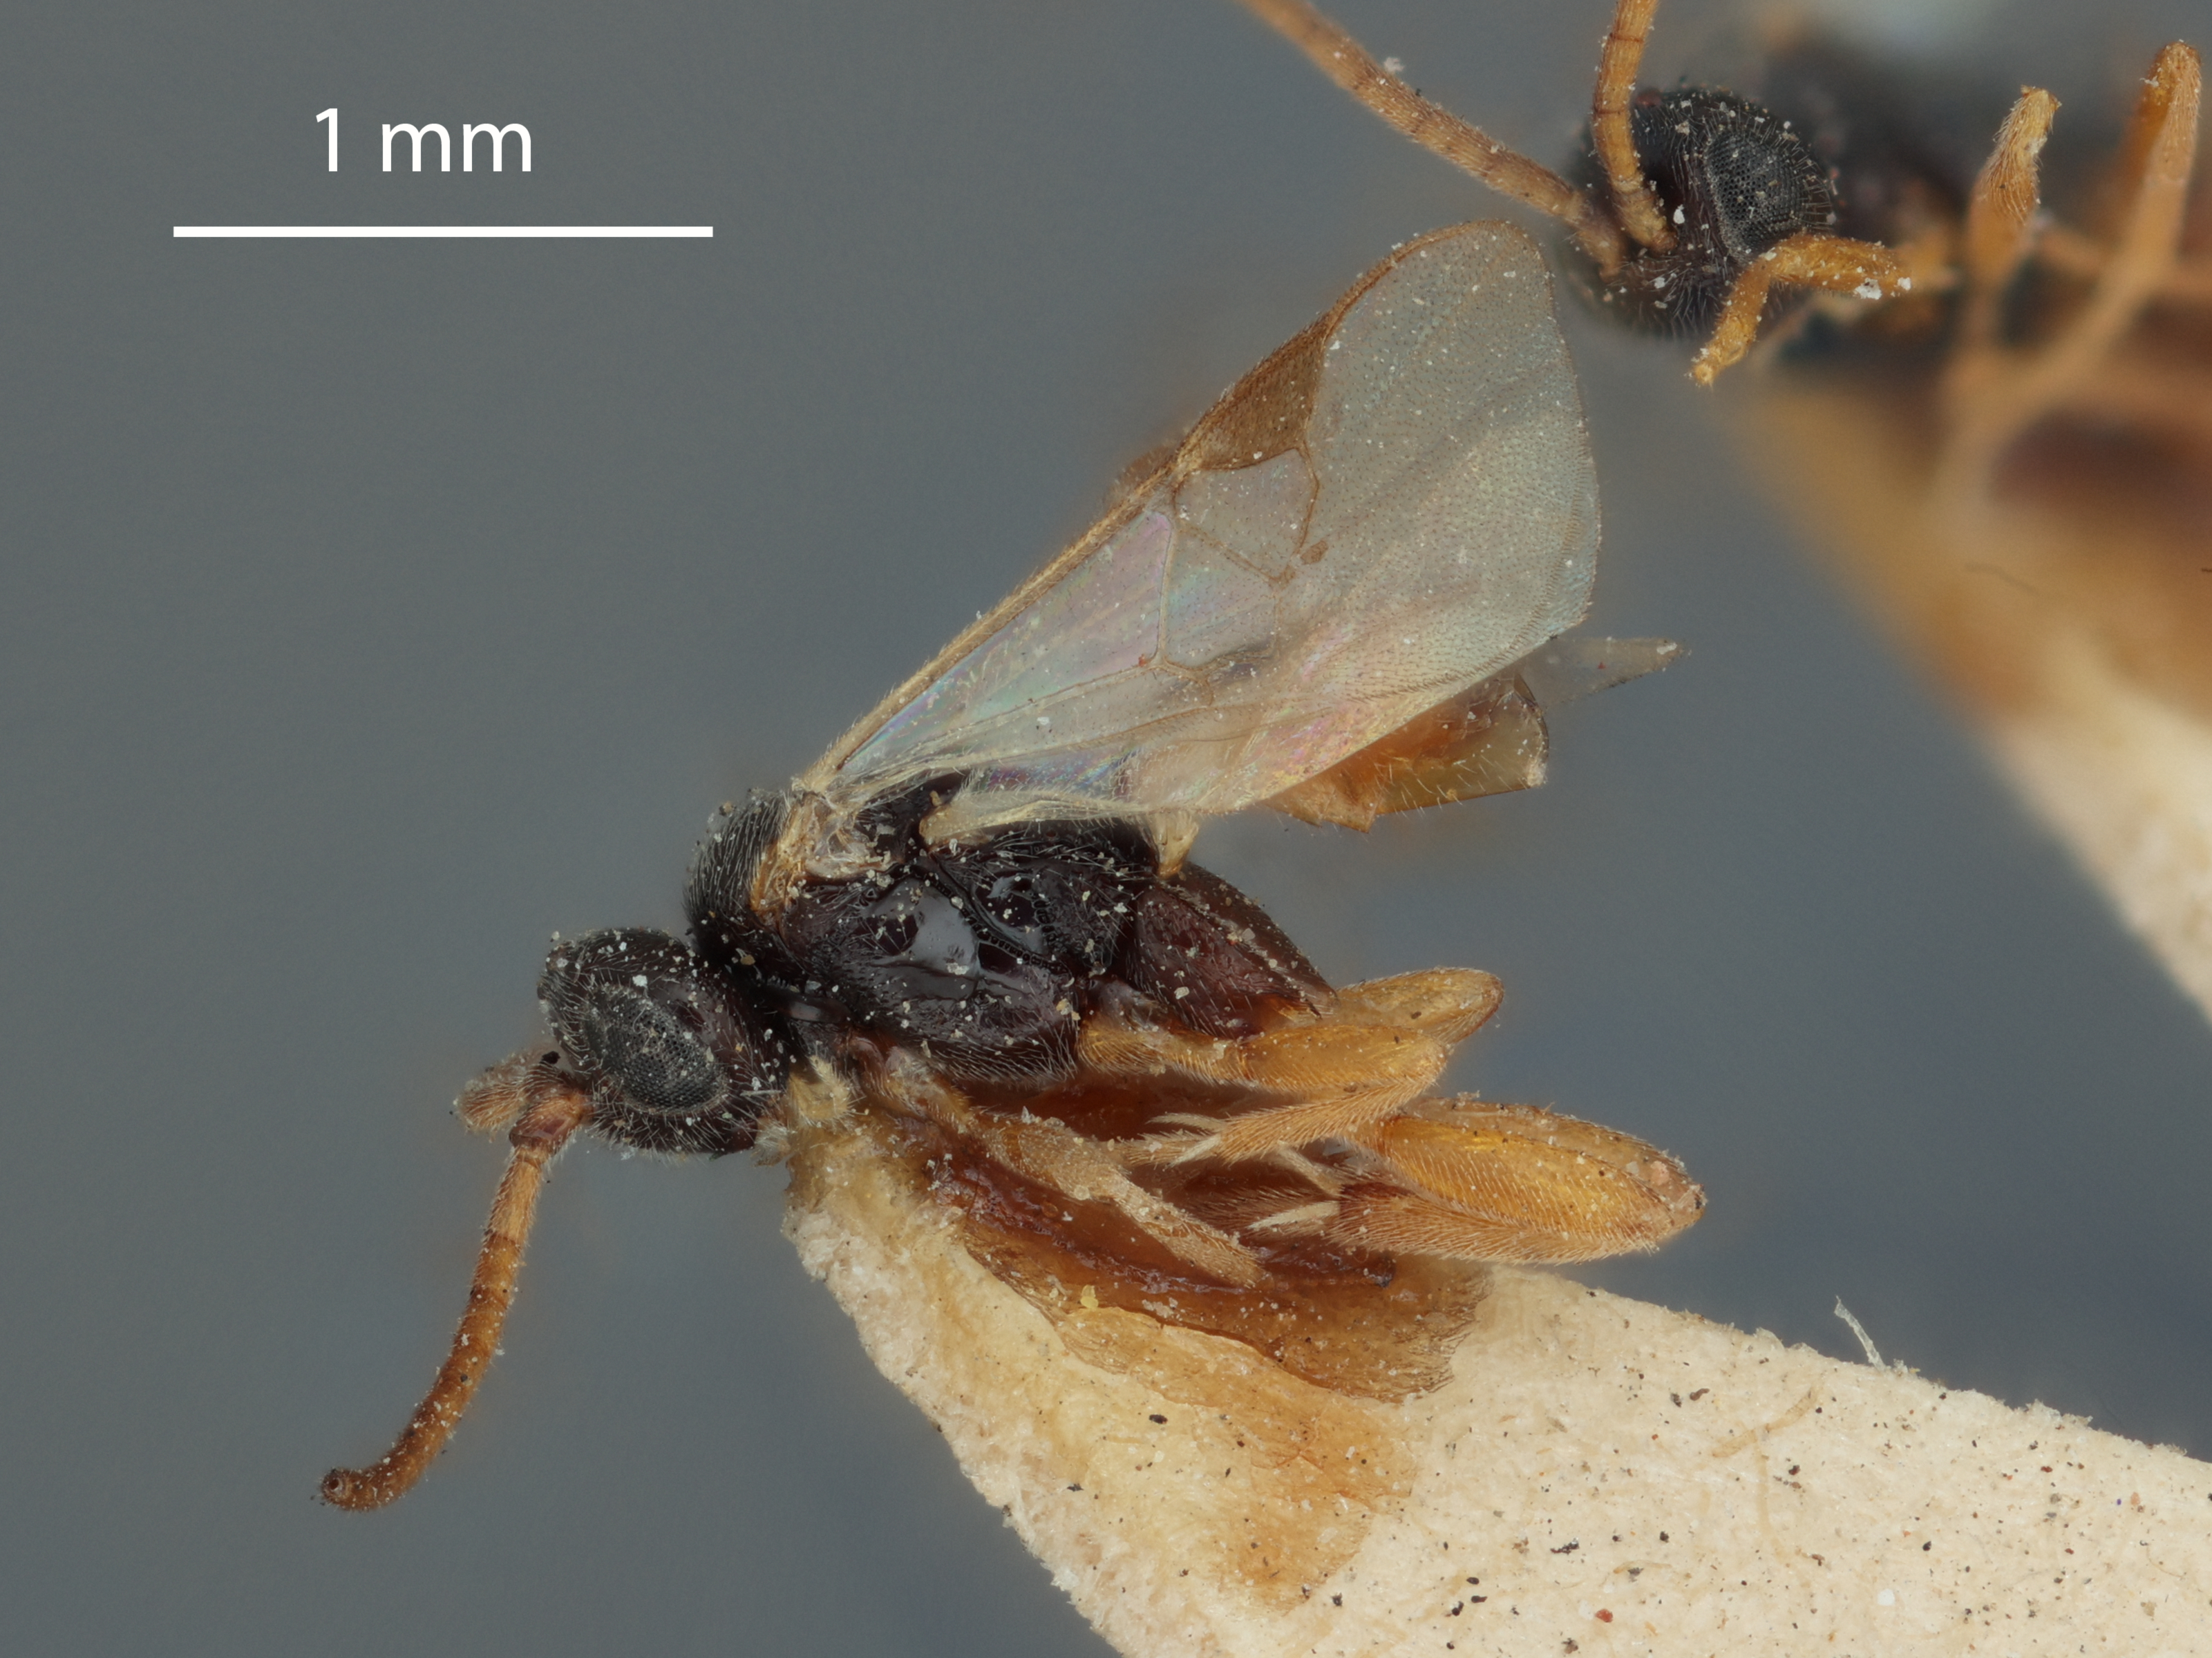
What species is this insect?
Apanteles flavicornis
